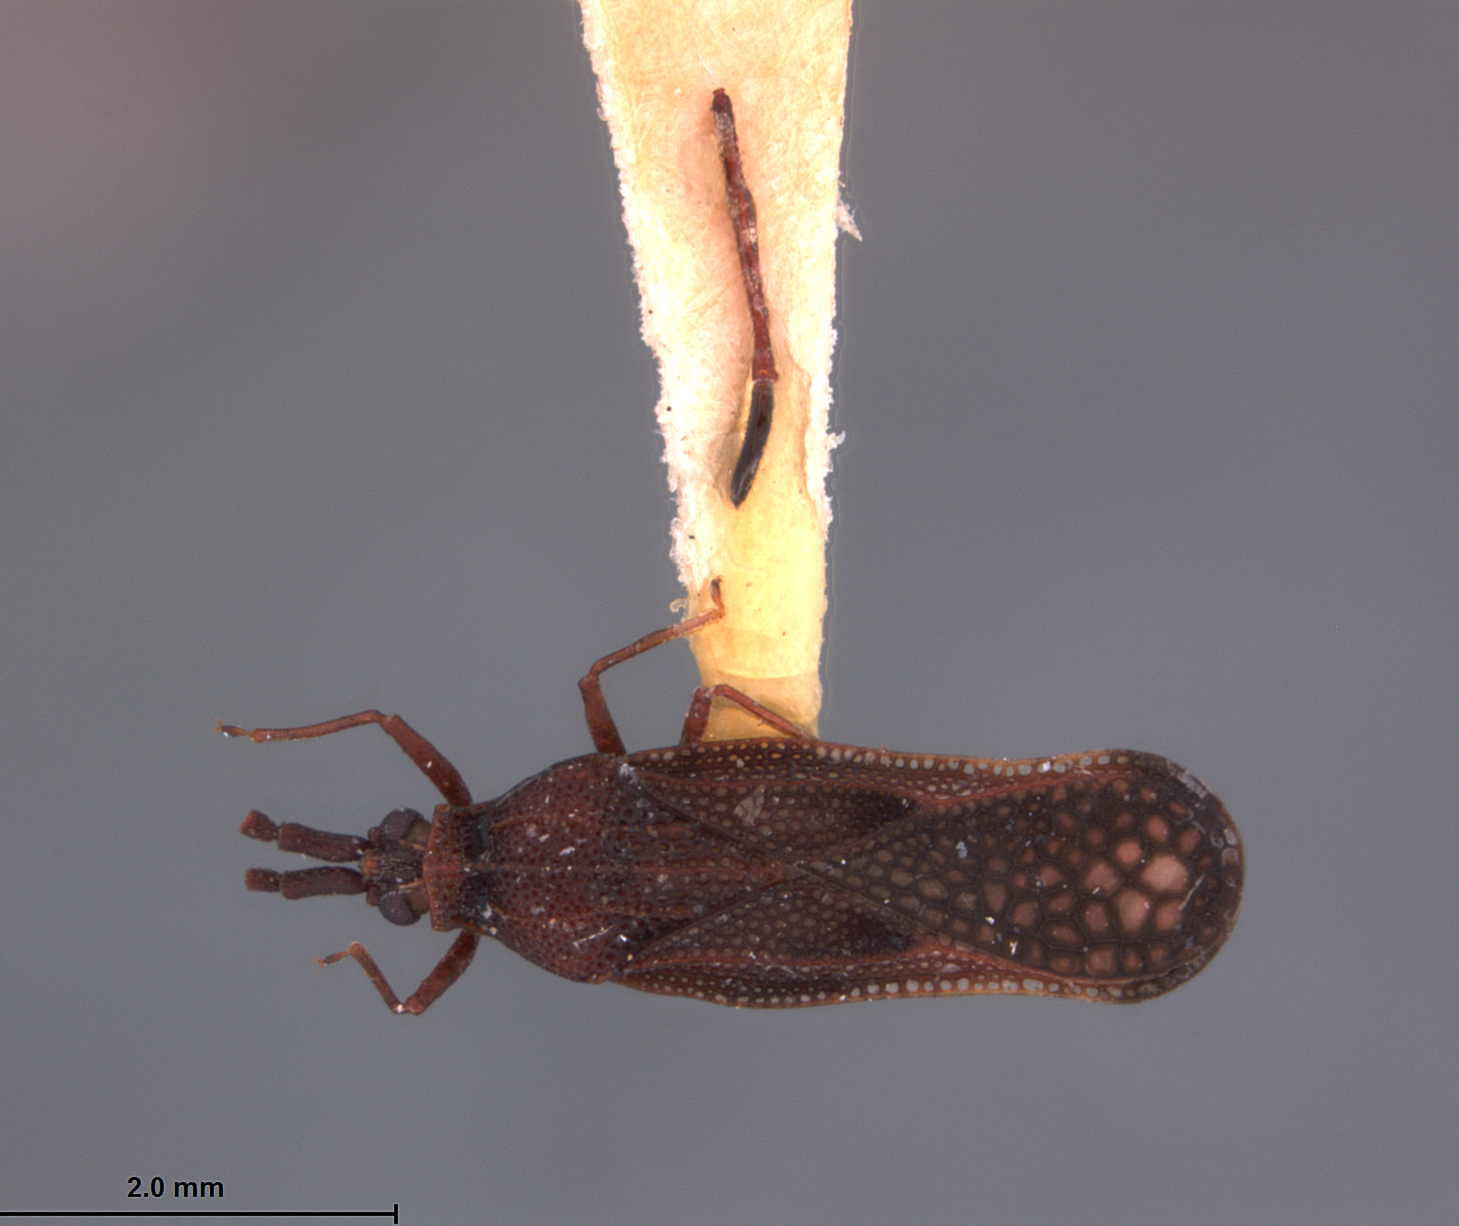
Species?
Perissonemia occasa
